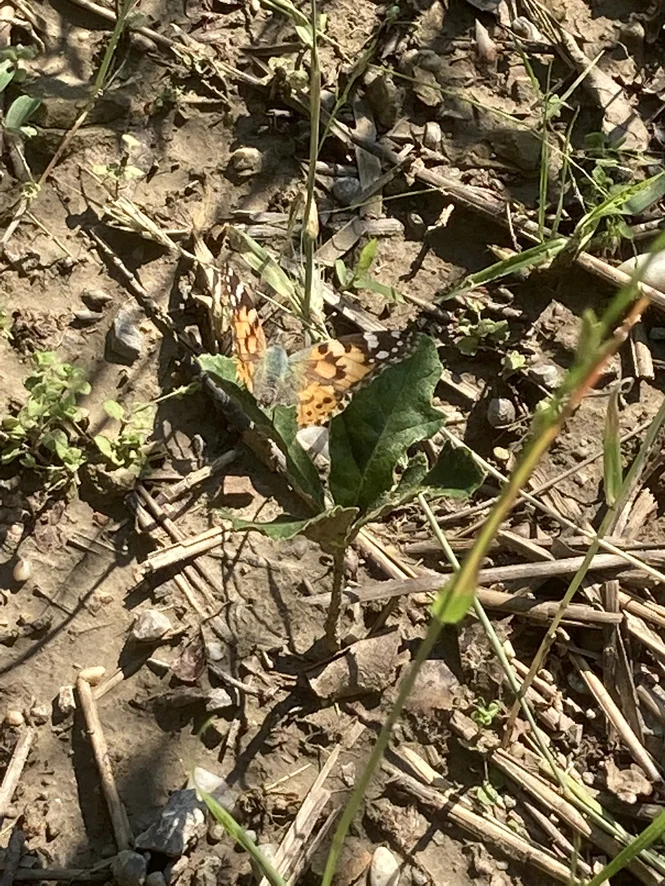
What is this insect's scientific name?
Vanessa cardui
